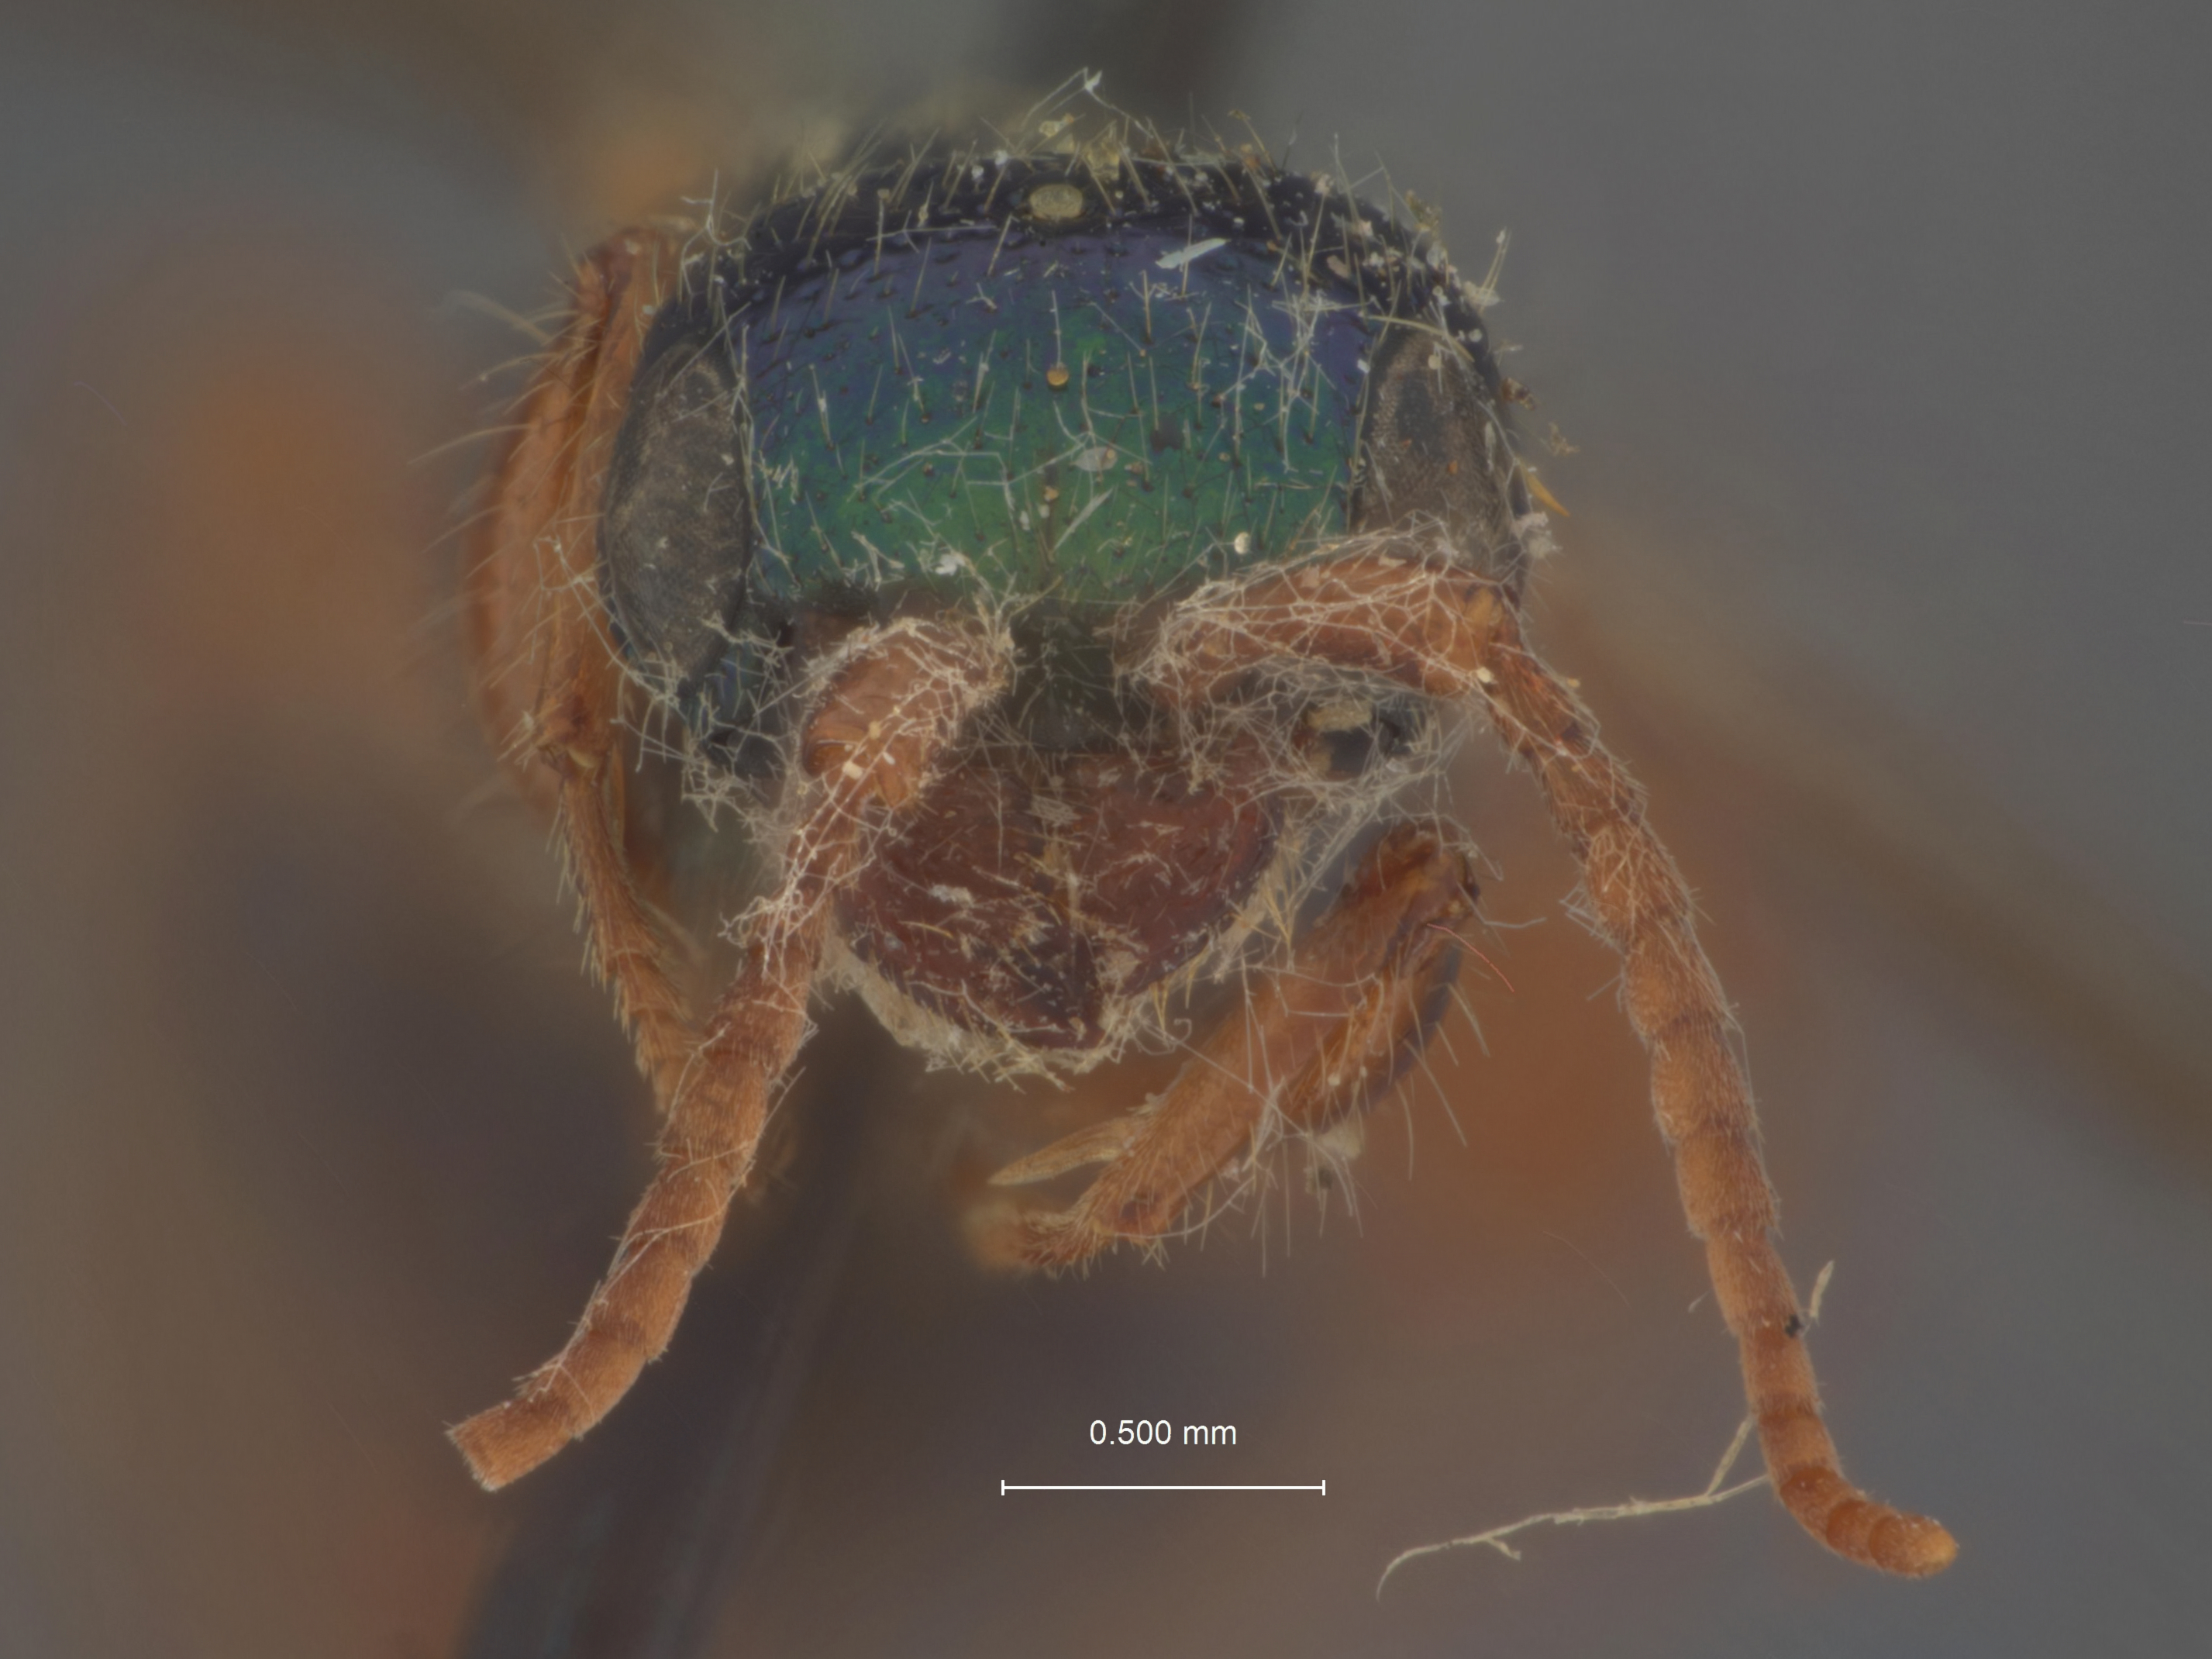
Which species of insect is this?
Anisepyris cubensis
